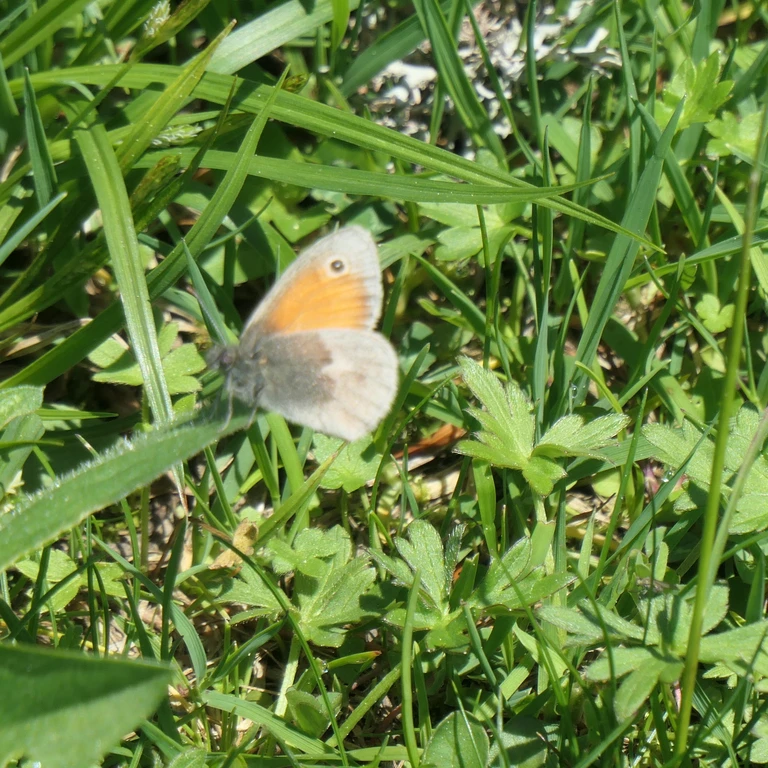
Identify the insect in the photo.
Coenonympha pamphilus
